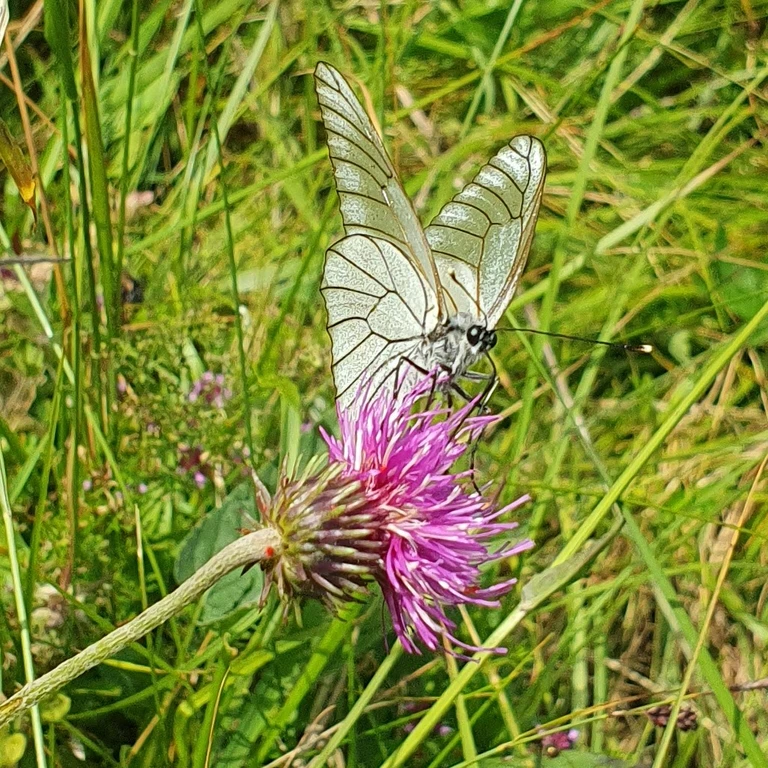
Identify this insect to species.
Aporia crataegi
